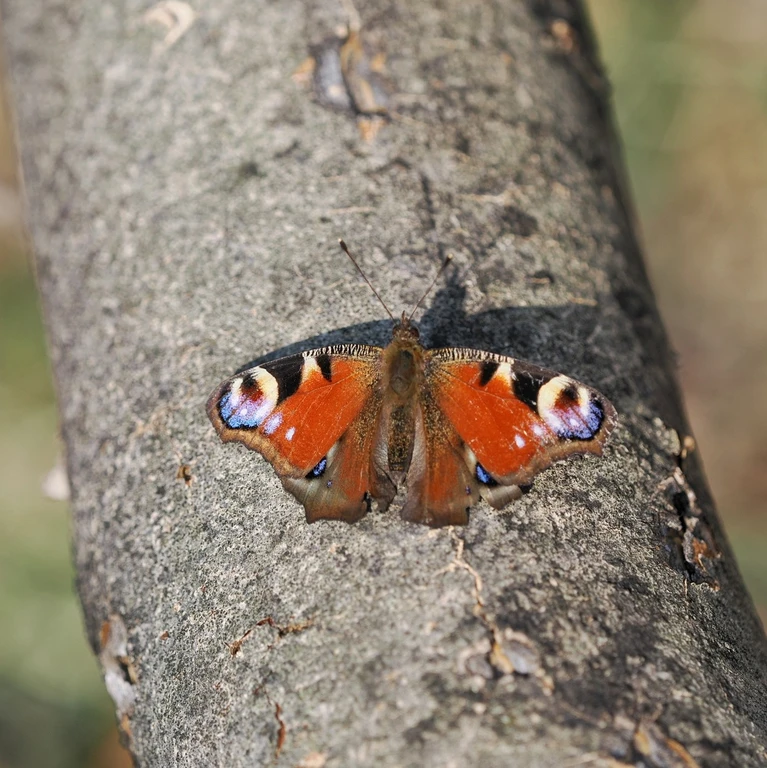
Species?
Aglais io
